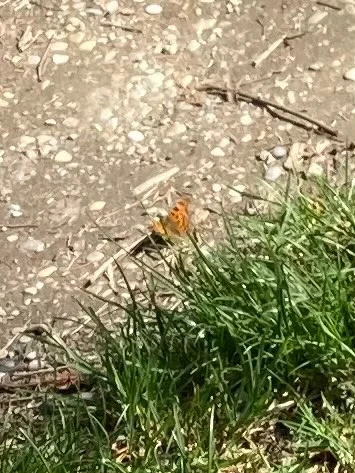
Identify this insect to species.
Polygonia c-album
